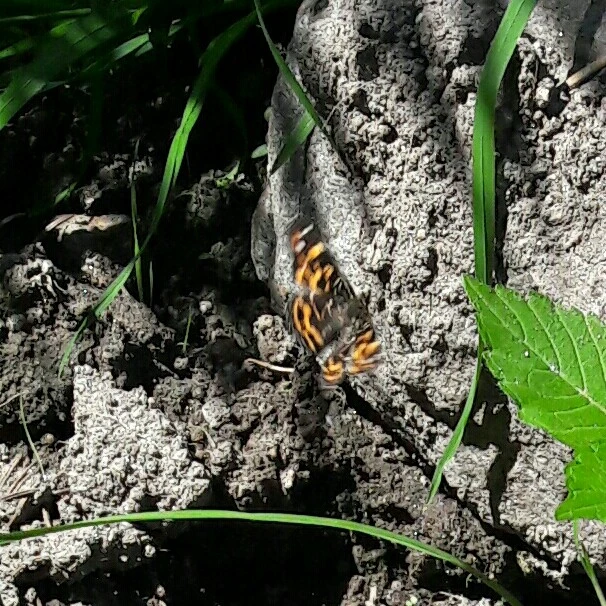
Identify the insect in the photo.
Araschnia levana
